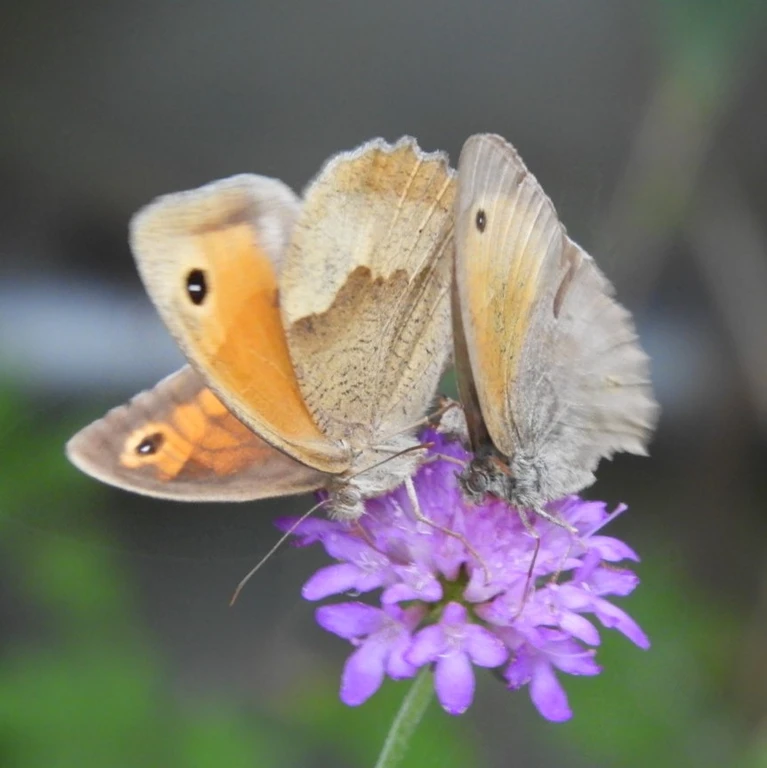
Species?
Maniola jurtina
